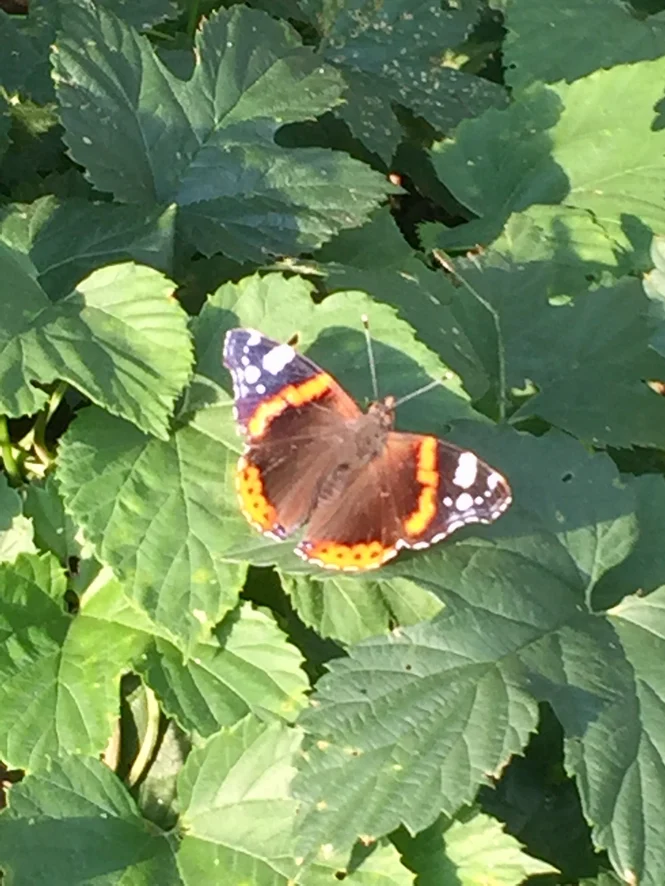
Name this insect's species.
Vanessa atalanta
